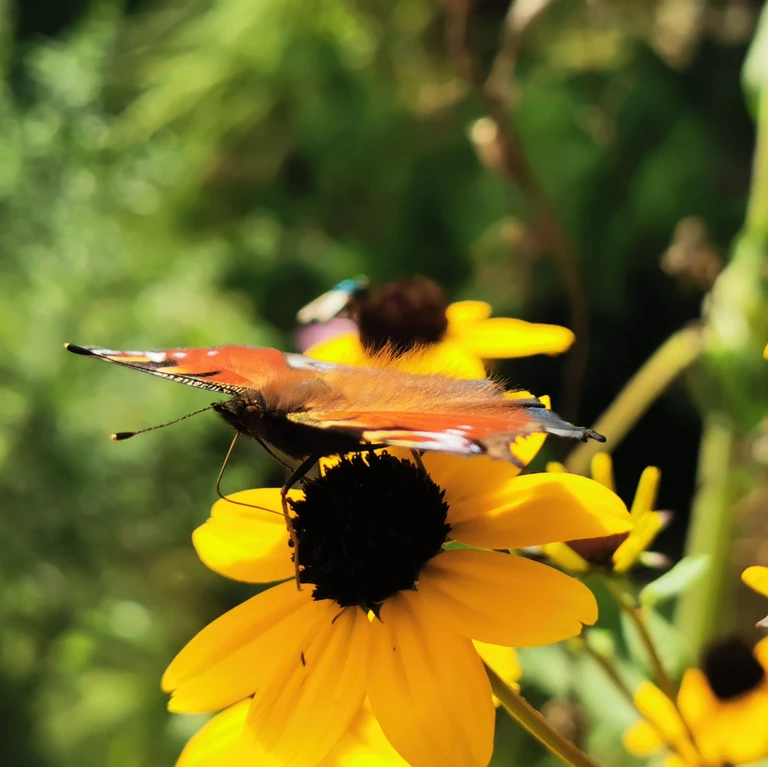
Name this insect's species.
Aglais io
